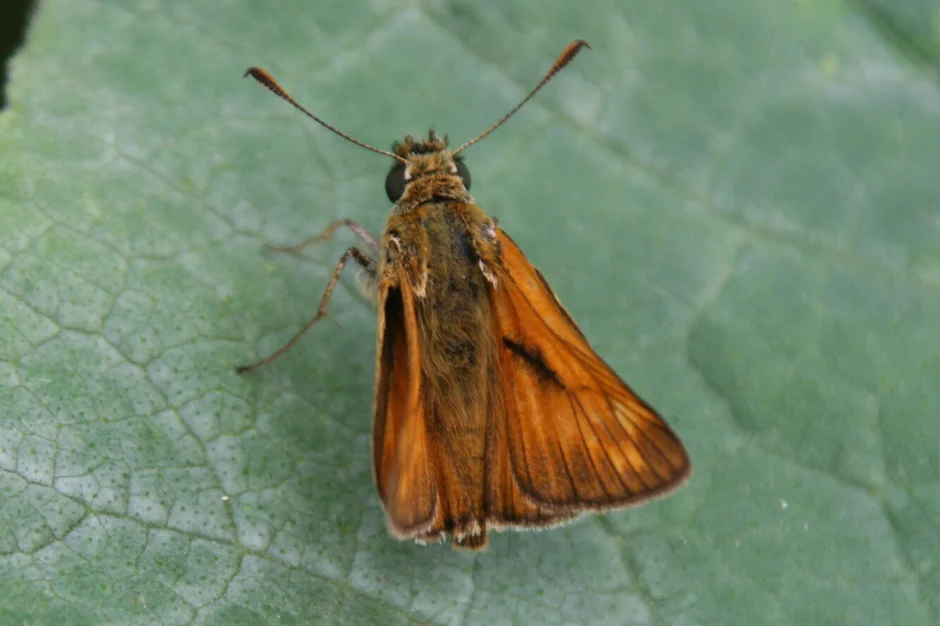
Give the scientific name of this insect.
Ochlodes sylvanus (also Ochlodes venata)
